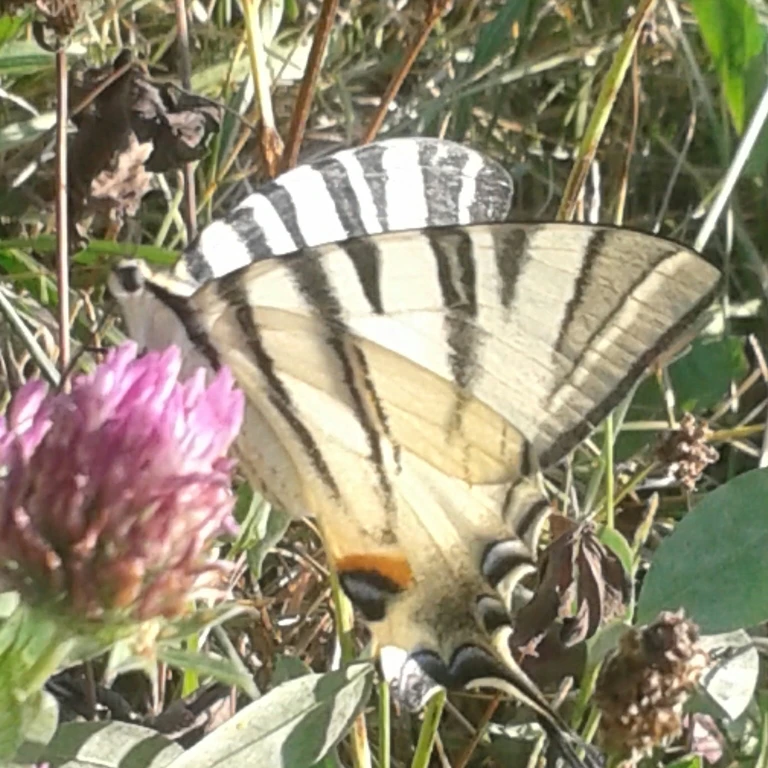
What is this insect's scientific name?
Iphiclides podalirius
